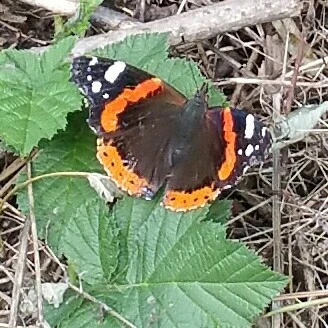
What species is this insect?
Vanessa atalanta
